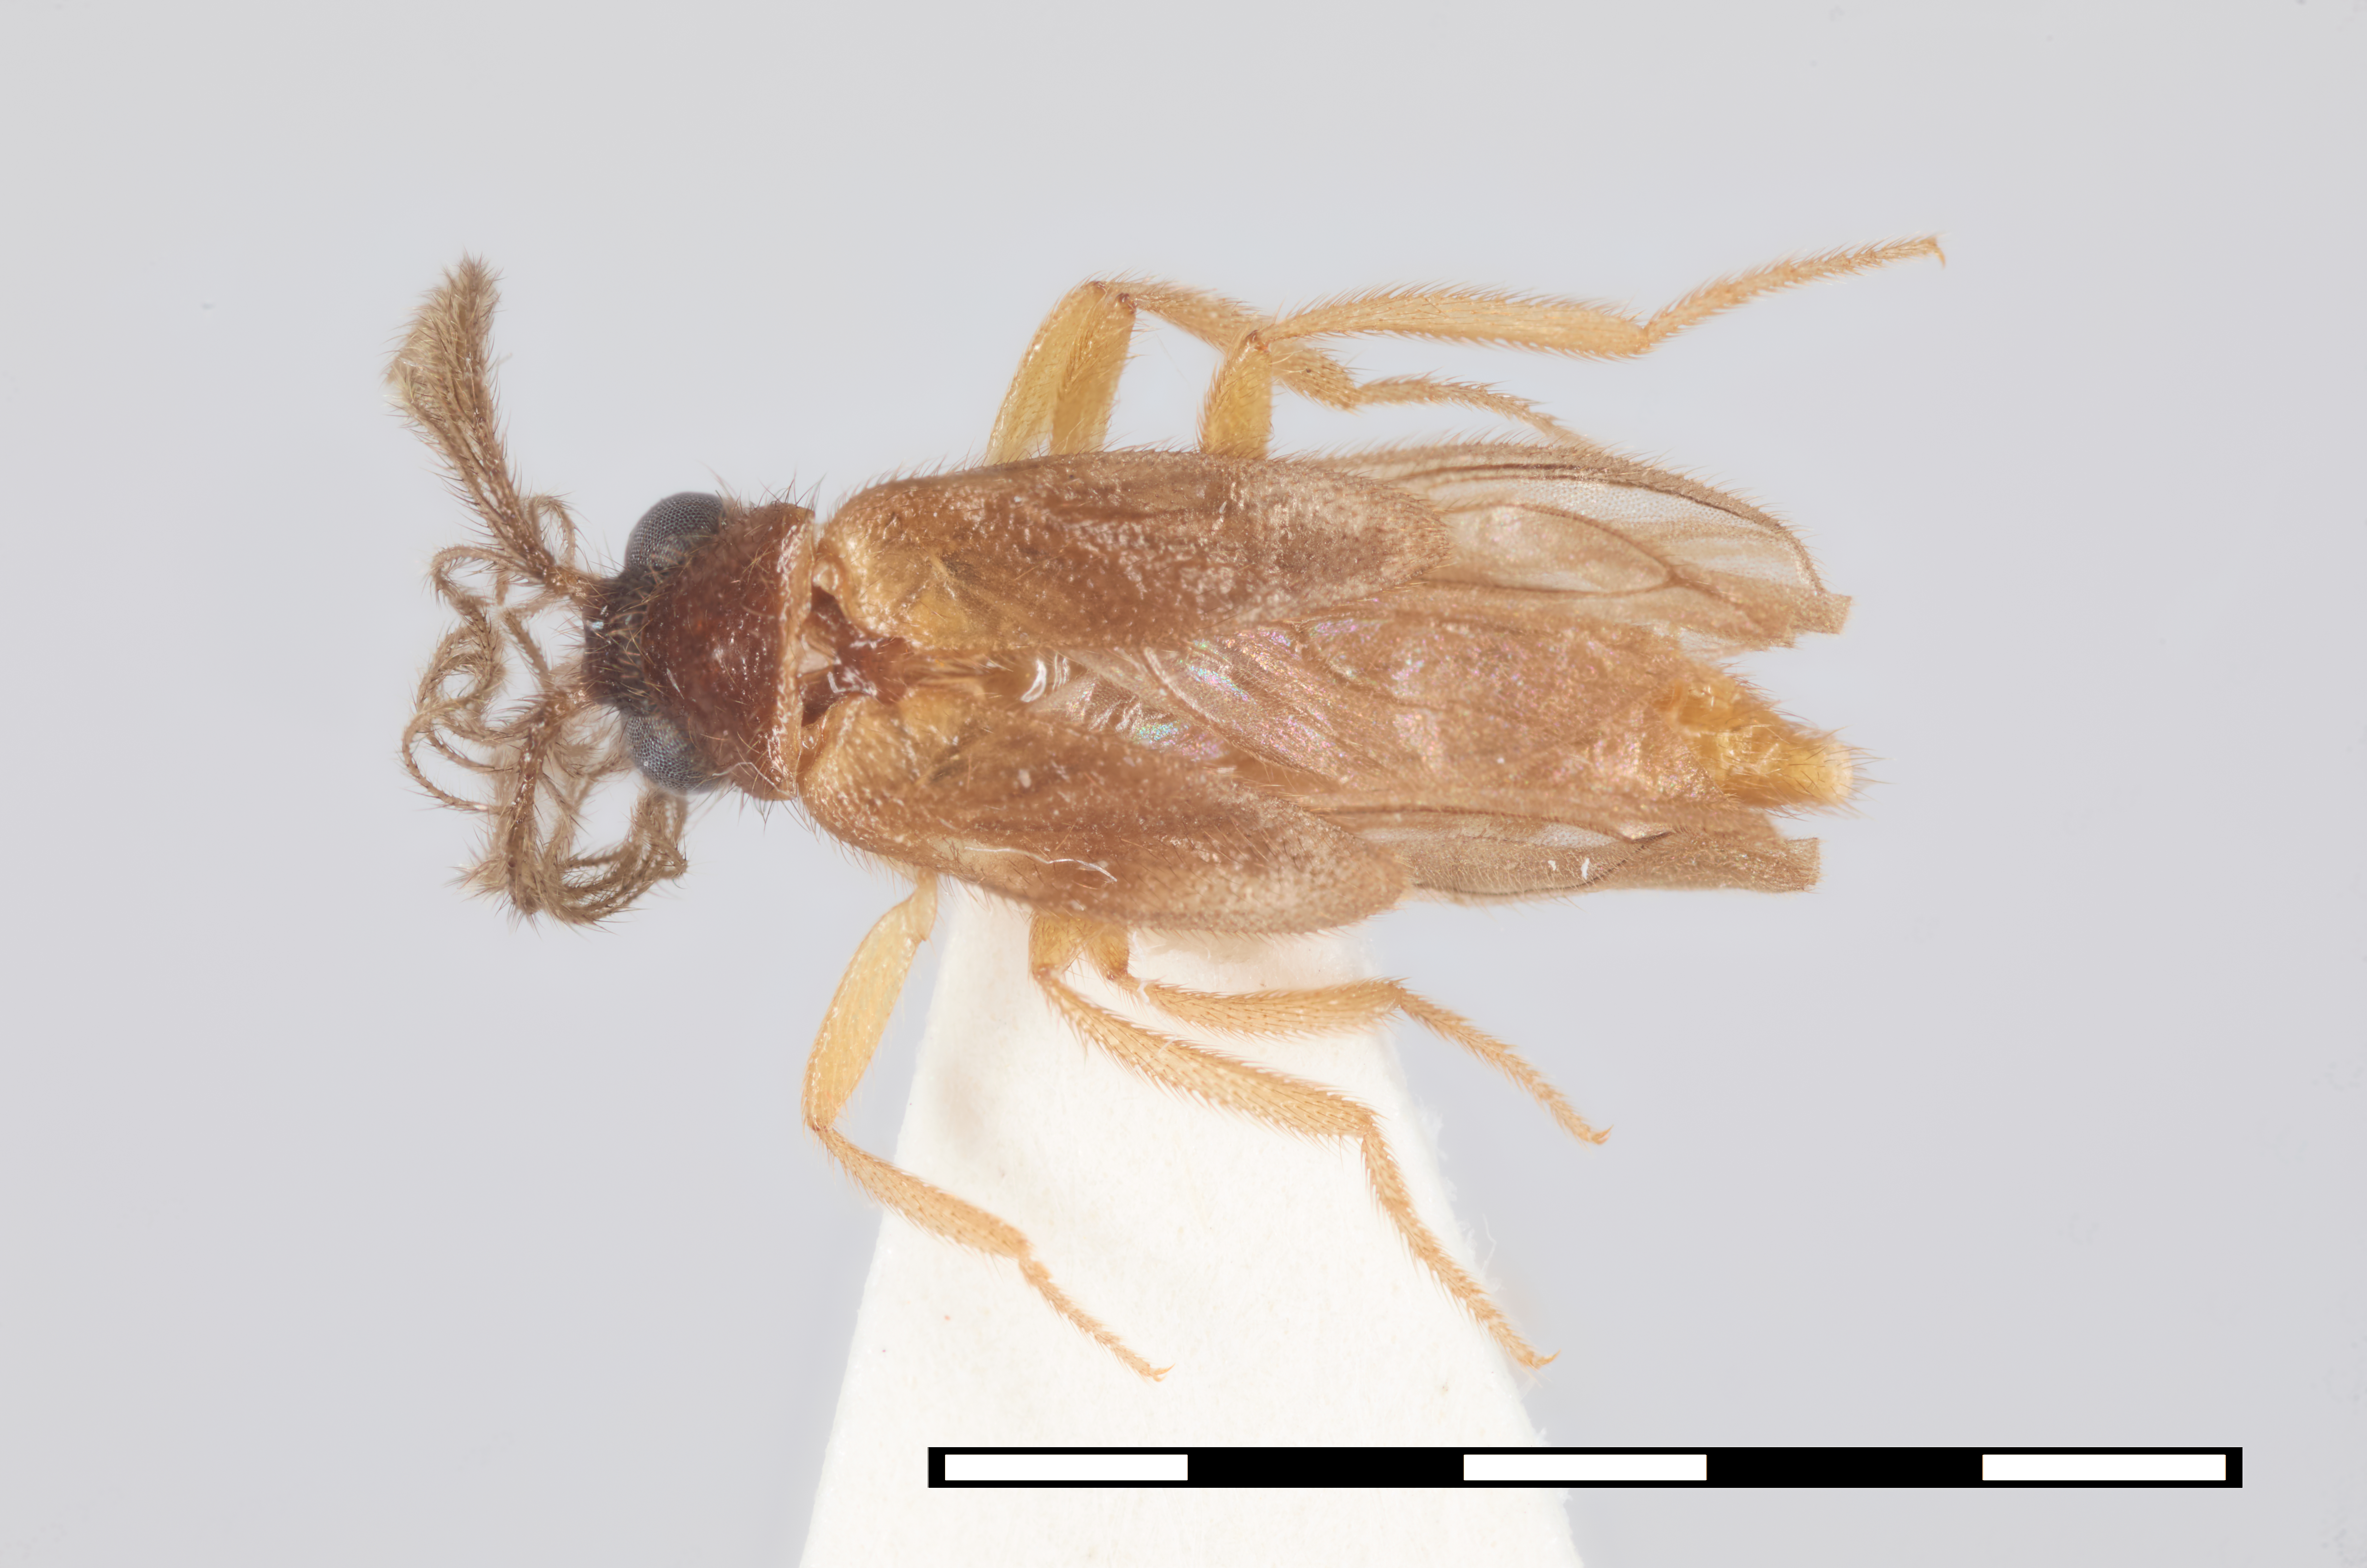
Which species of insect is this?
Howdenia robusta
